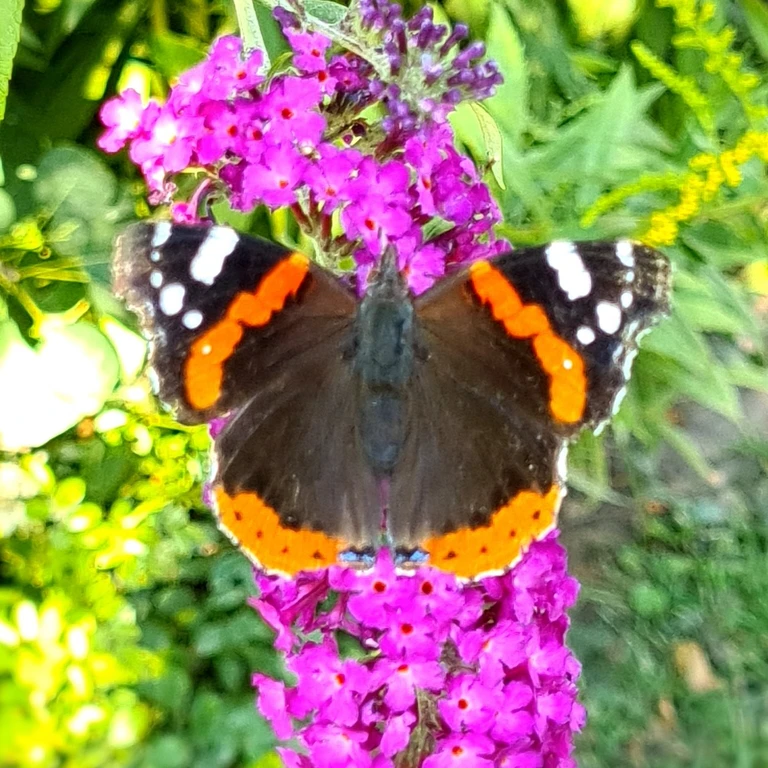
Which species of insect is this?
Vanessa atalanta
